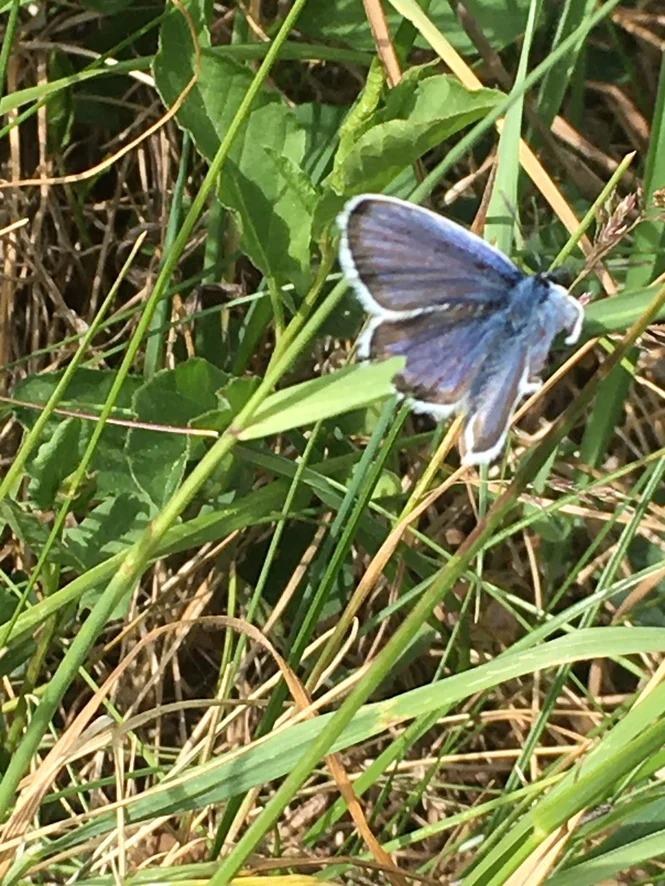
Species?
Plebejus argus
